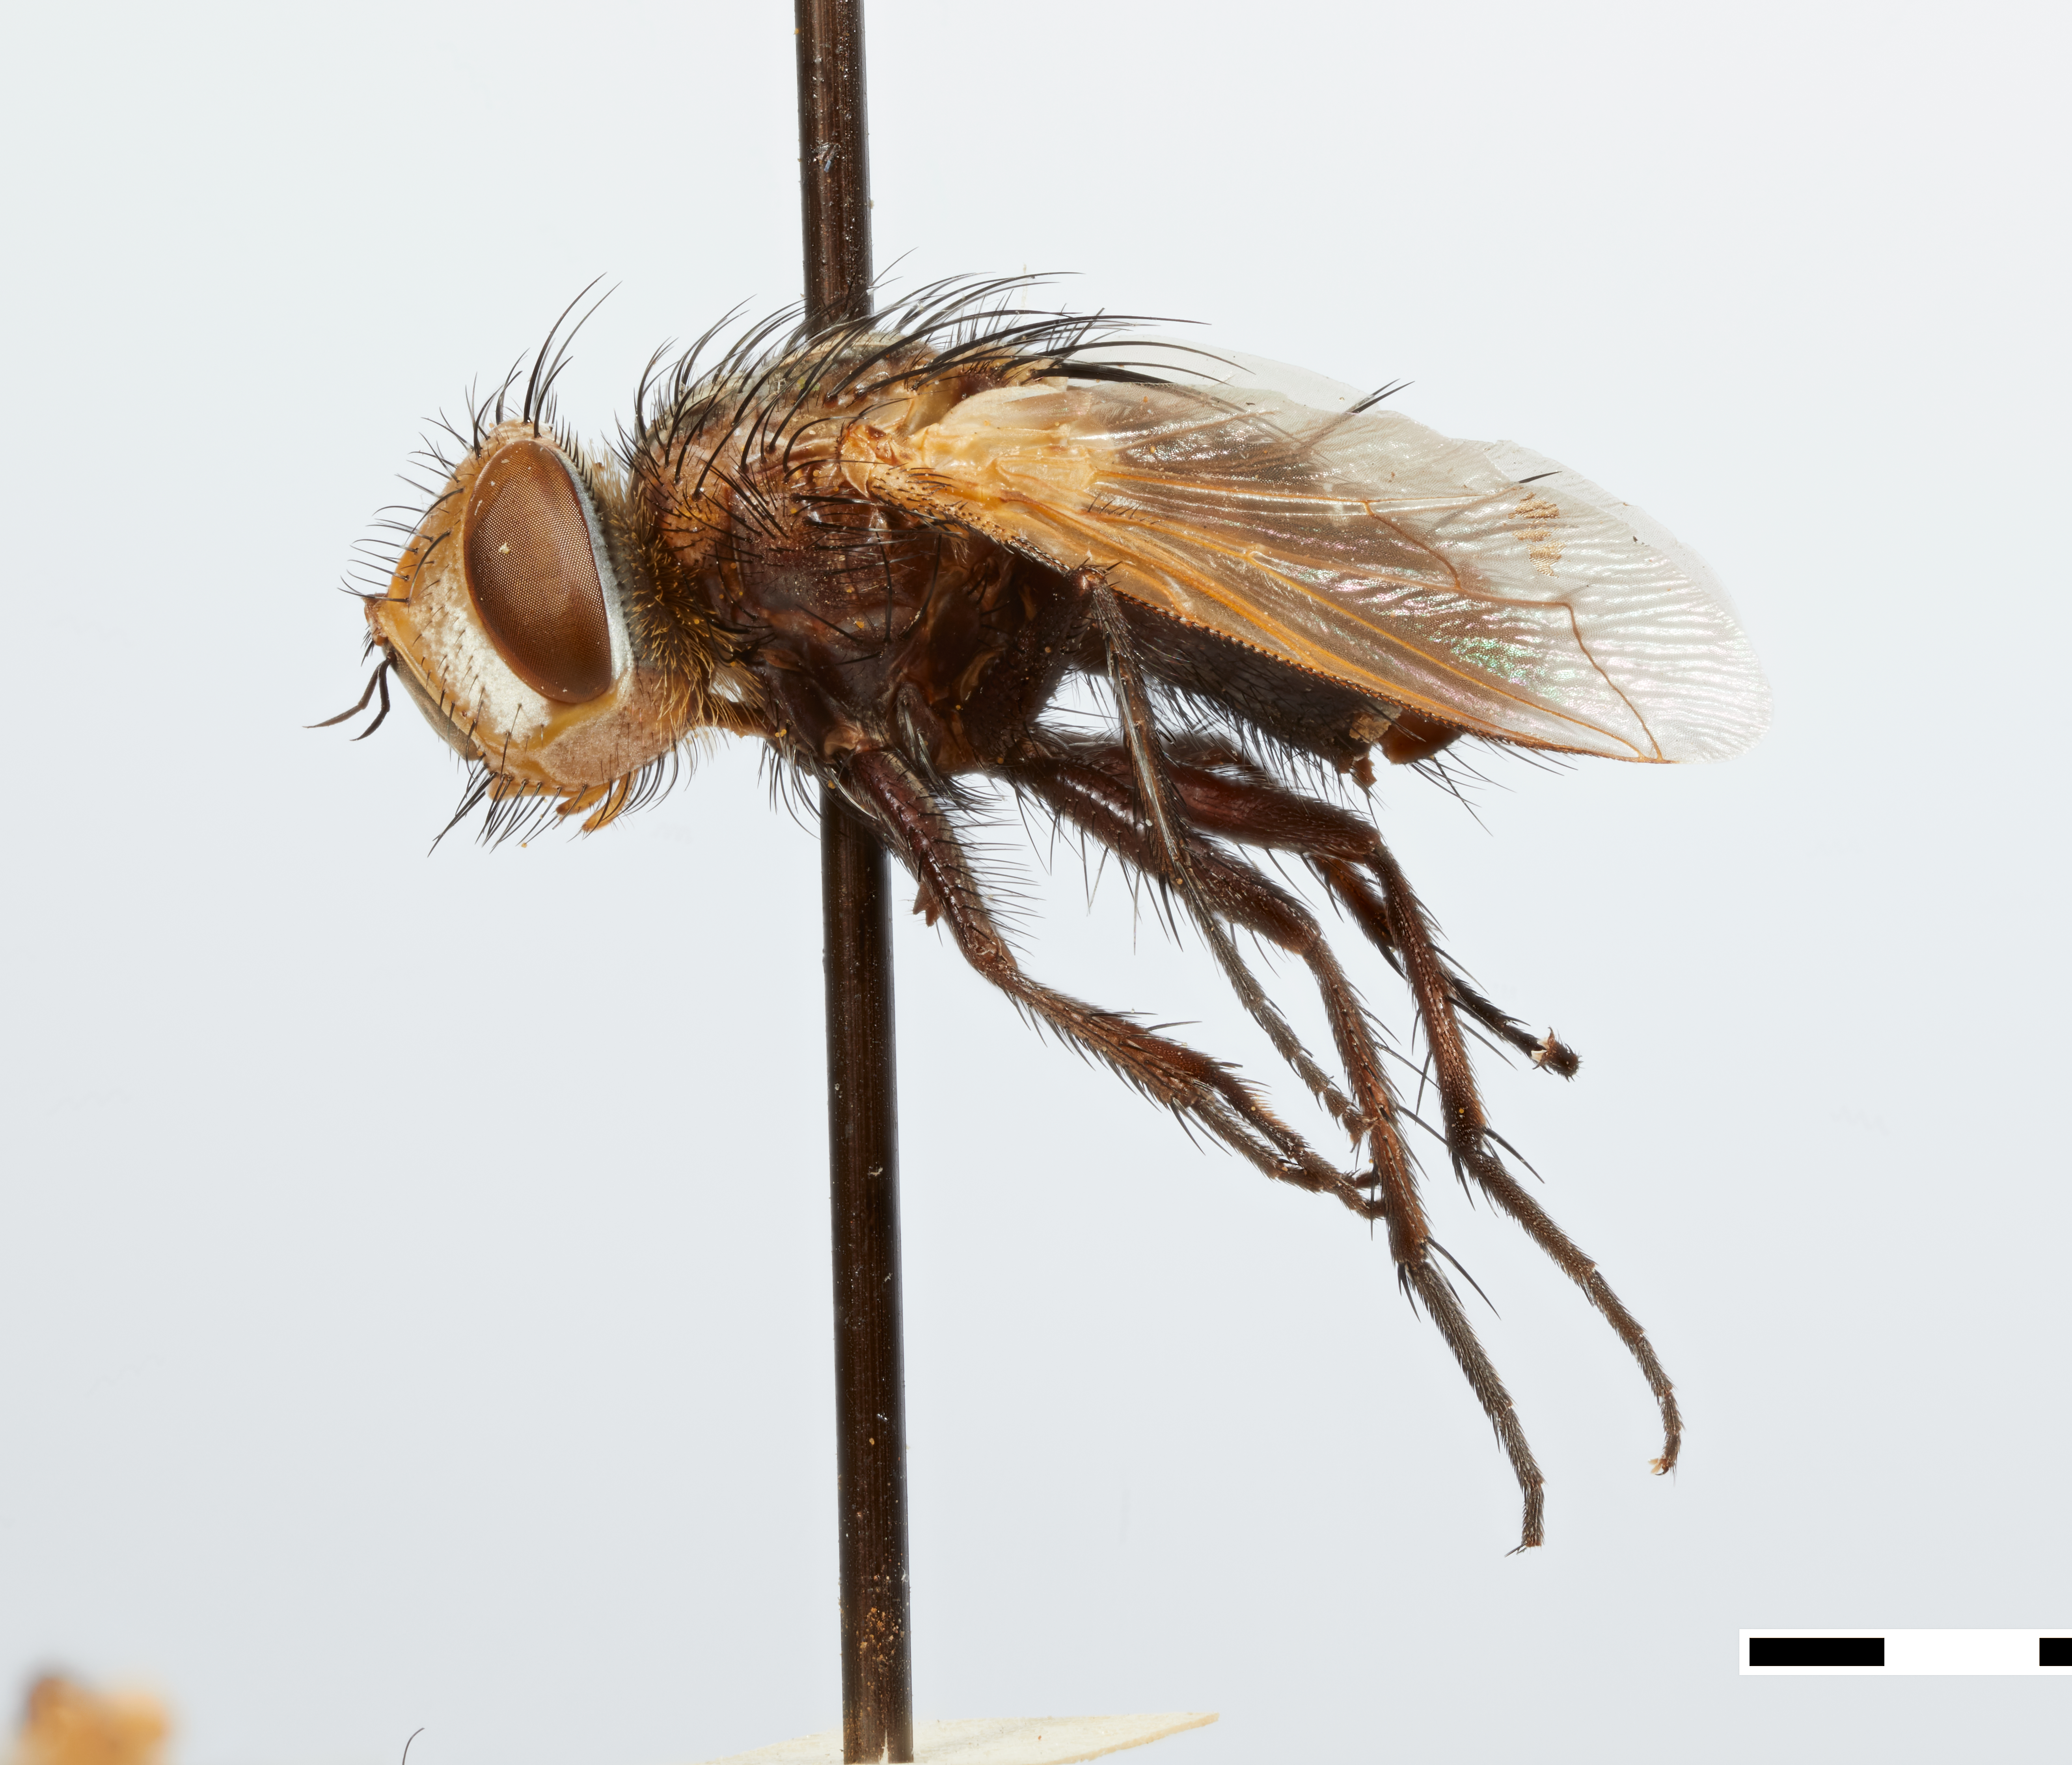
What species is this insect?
Salmacia alpina
